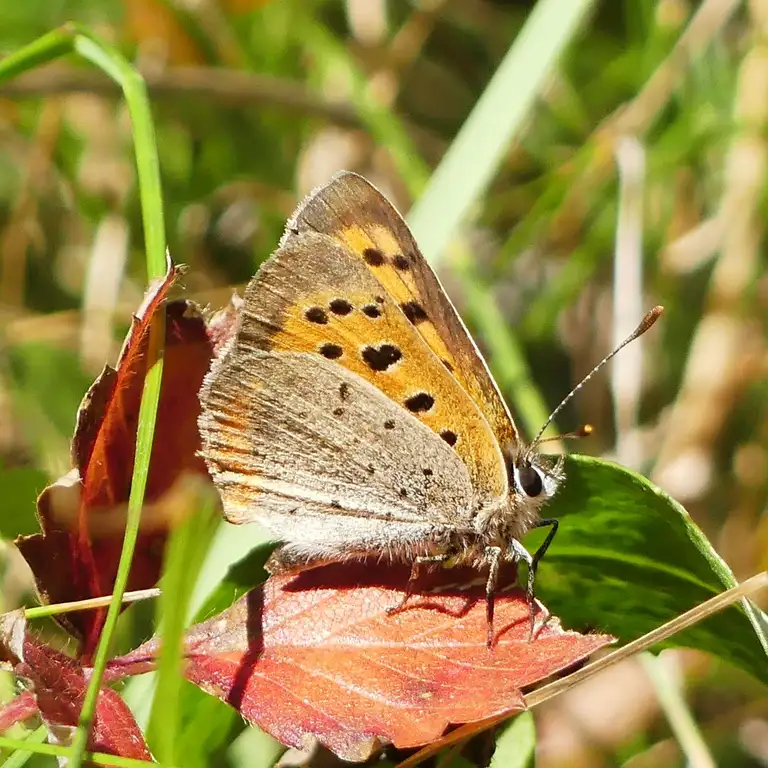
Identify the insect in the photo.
Lycaena phlaeas
